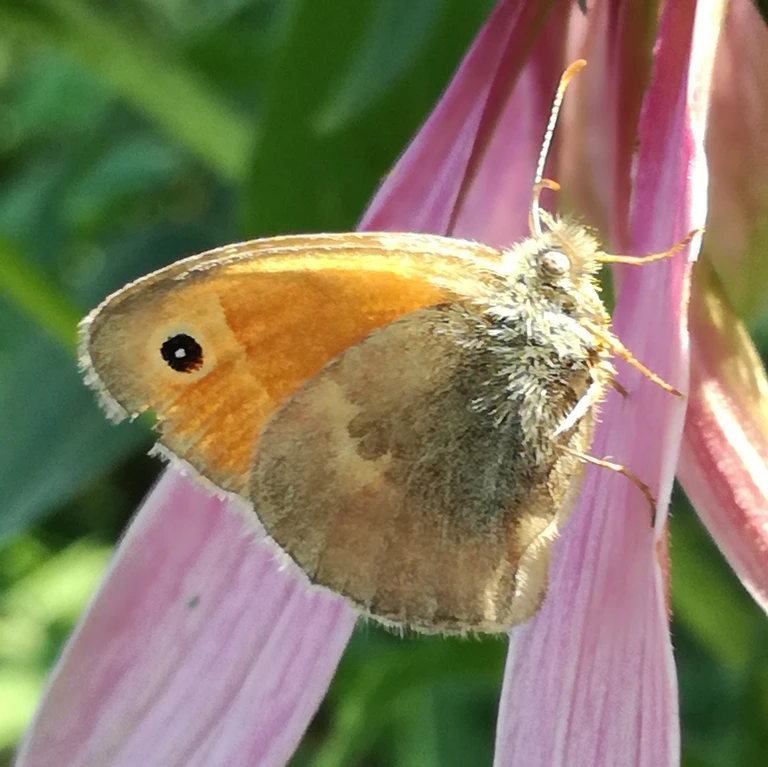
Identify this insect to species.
Coenonympha pamphilus
